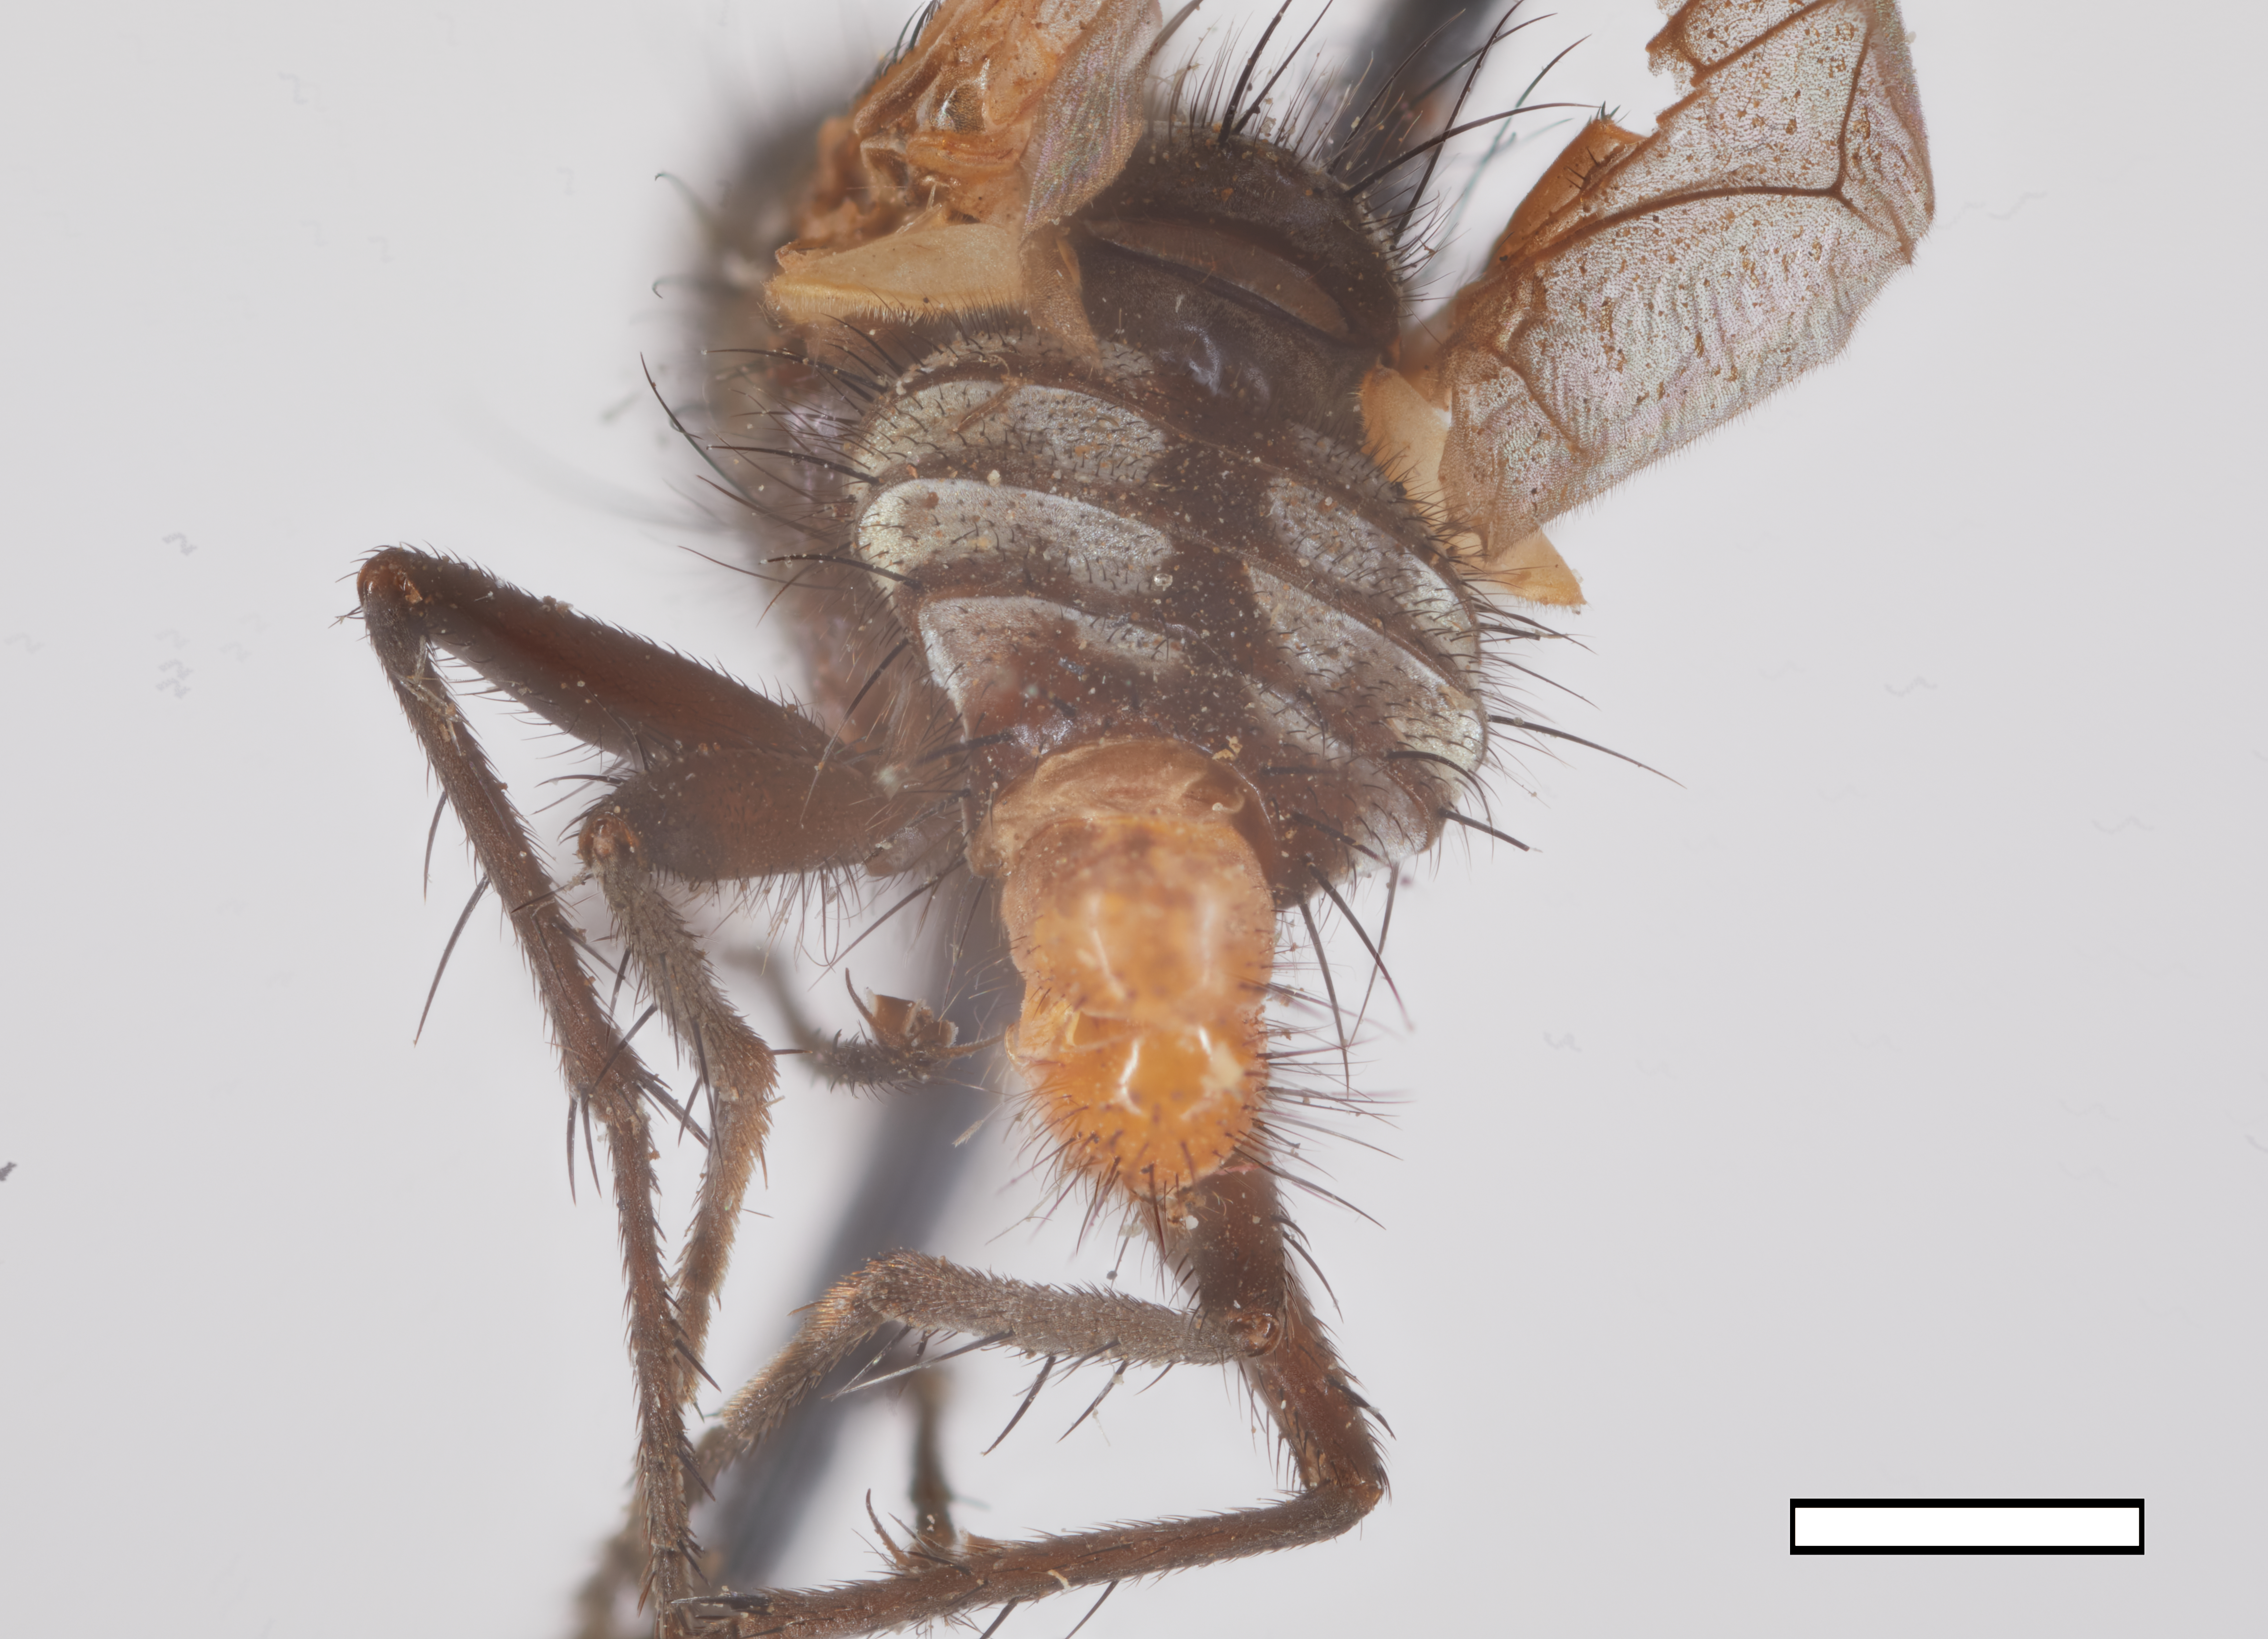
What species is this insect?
Microcerellamyia retusa
